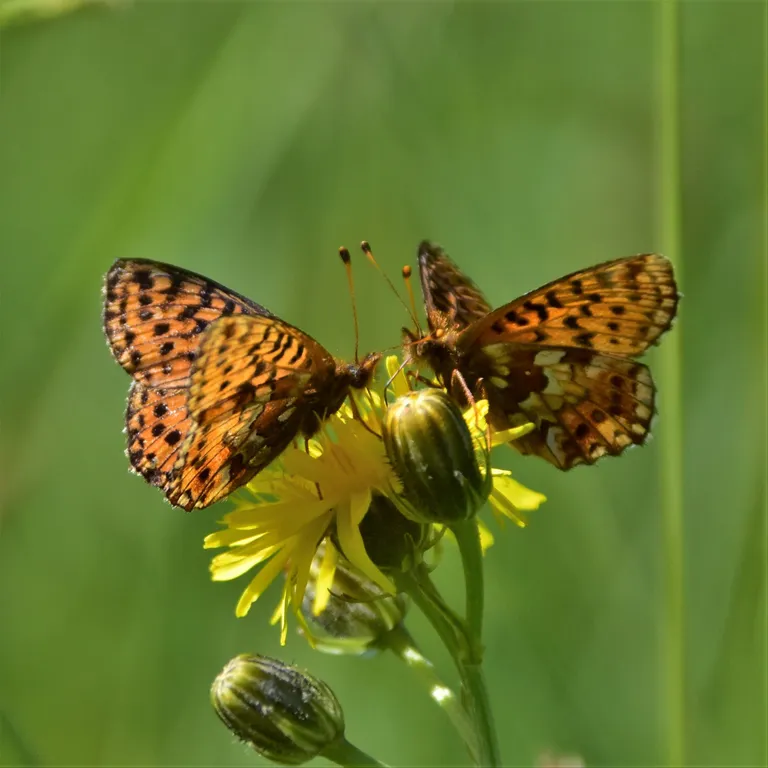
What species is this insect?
Boloria aquilonaris
